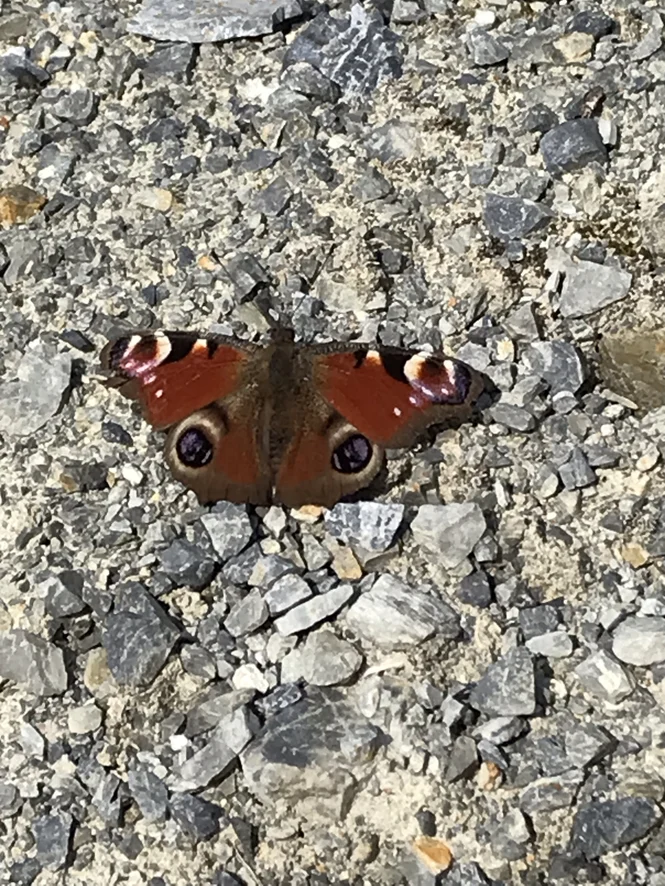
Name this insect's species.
Aglais io
